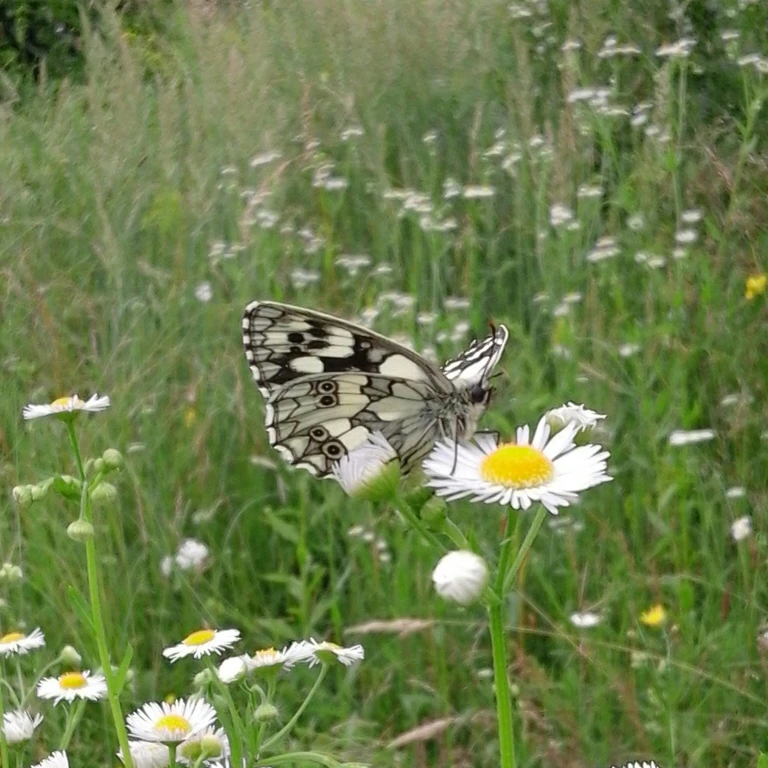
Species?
Melanargia galathea
